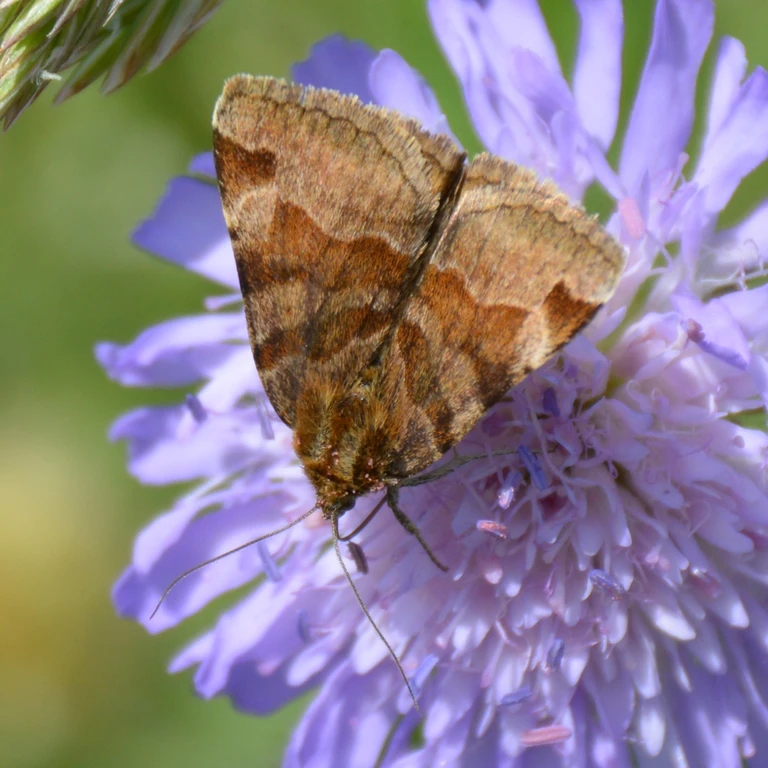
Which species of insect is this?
Euclidia glyphica
